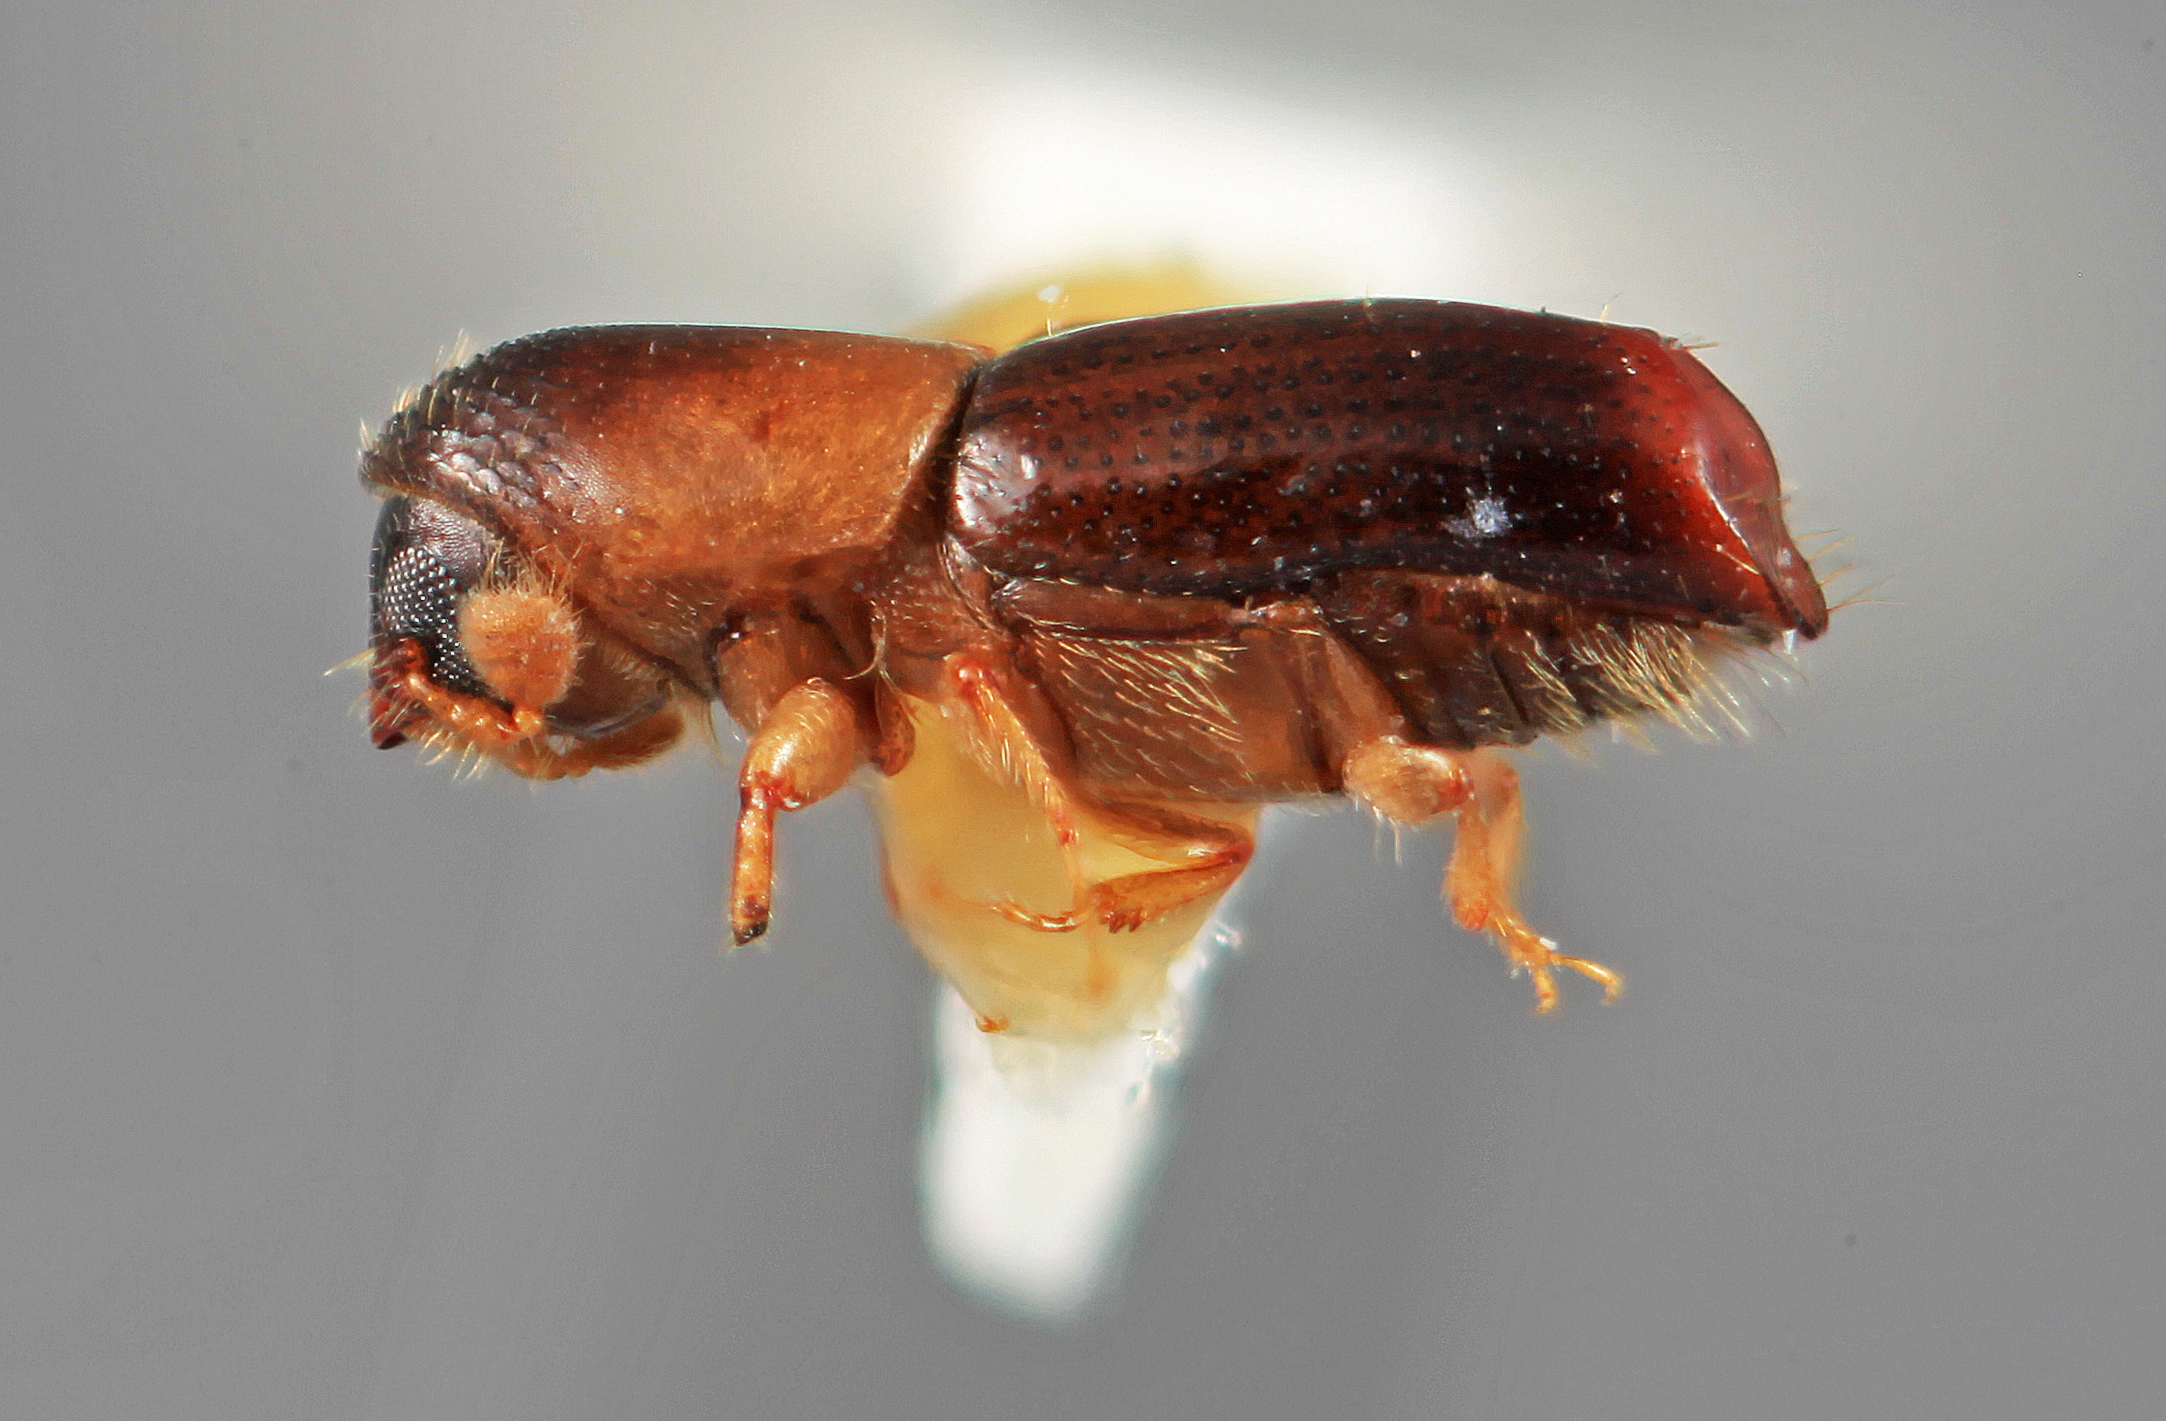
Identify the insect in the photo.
Amphicranus micans
